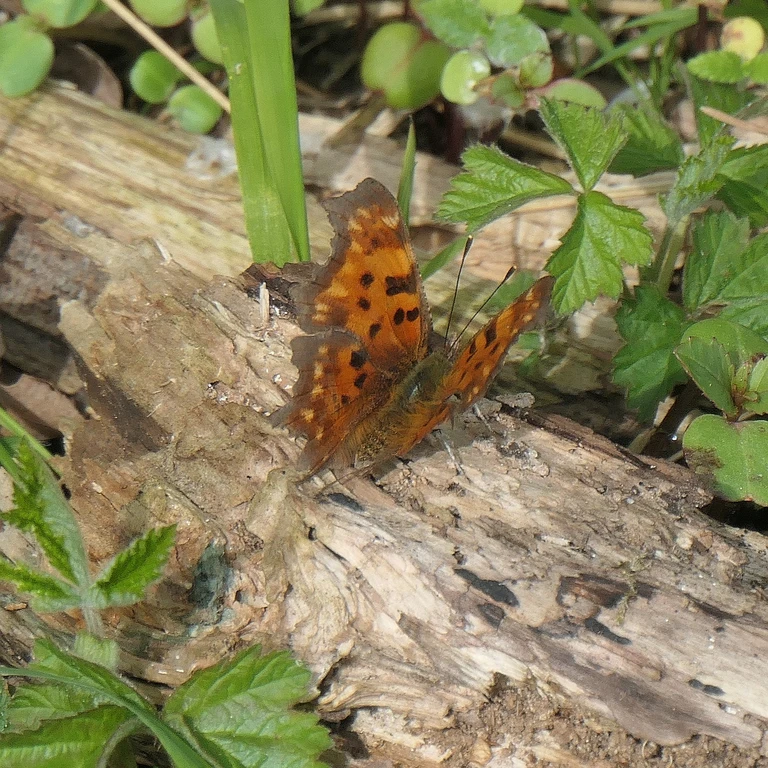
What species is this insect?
Polygonia c-album
